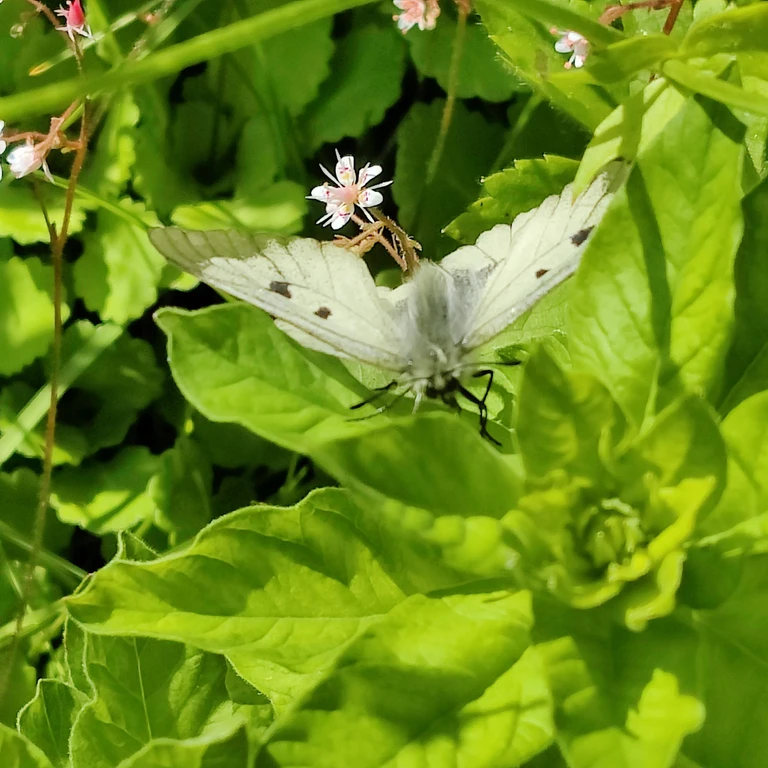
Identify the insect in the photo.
Parnassius mnemosyne
